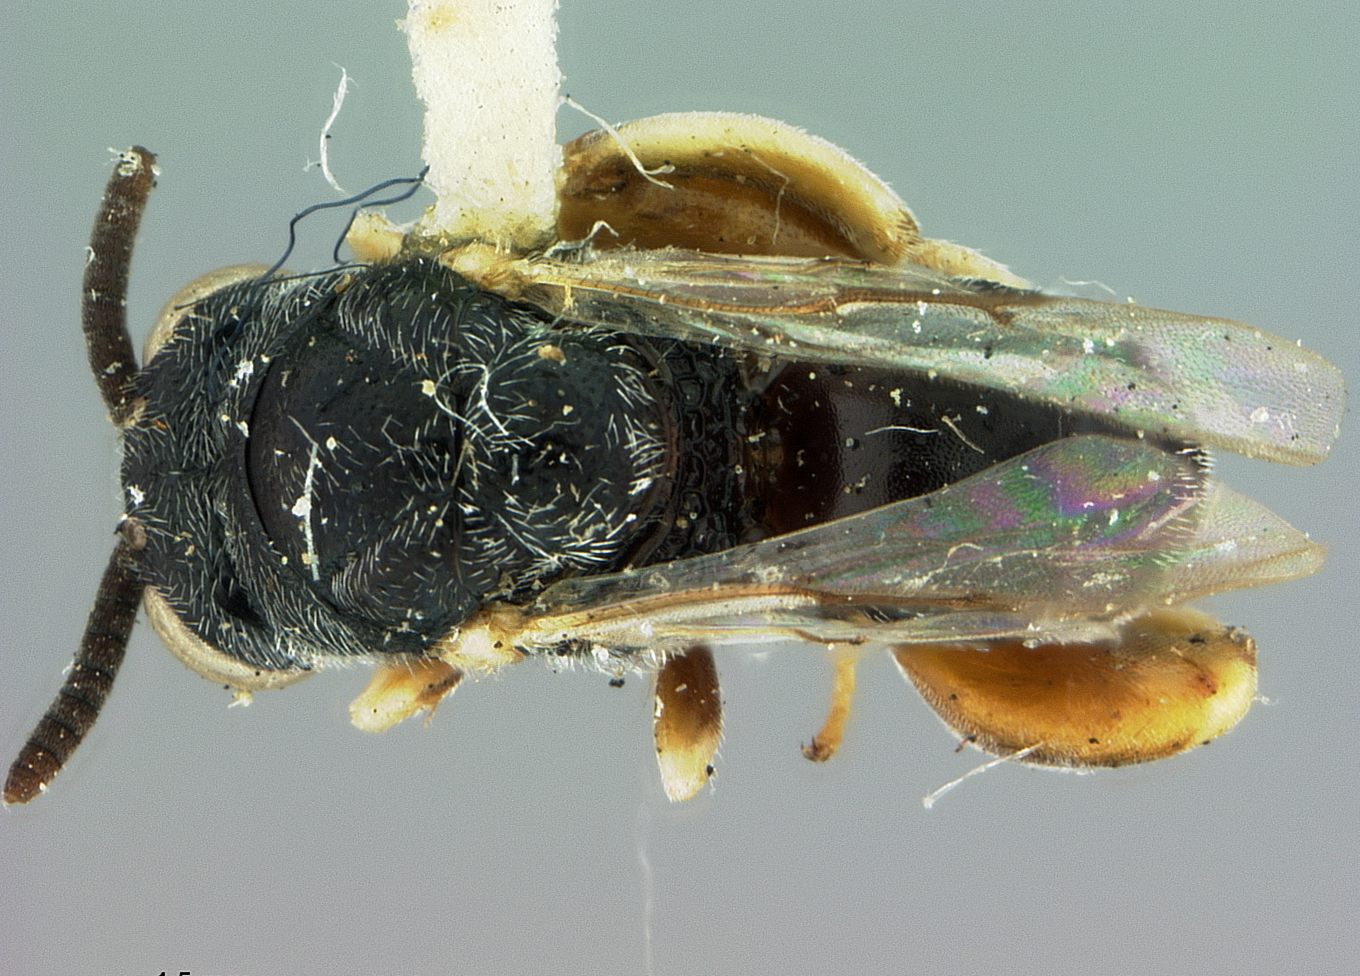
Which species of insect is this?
Chalcis argentifrons
